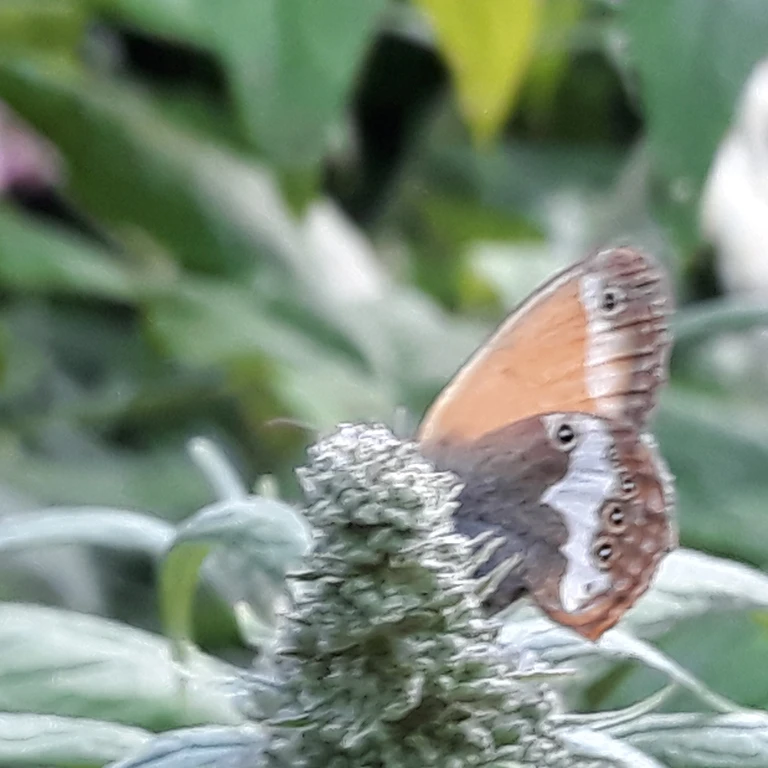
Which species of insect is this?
Coenonympha arcania
